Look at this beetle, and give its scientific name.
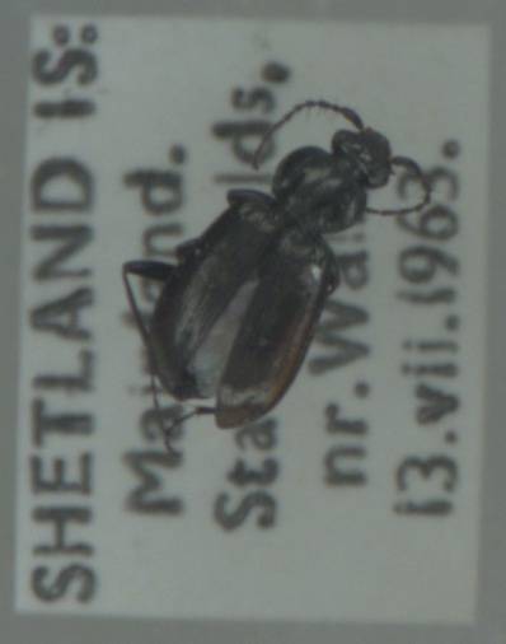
Loricera pilicornis
